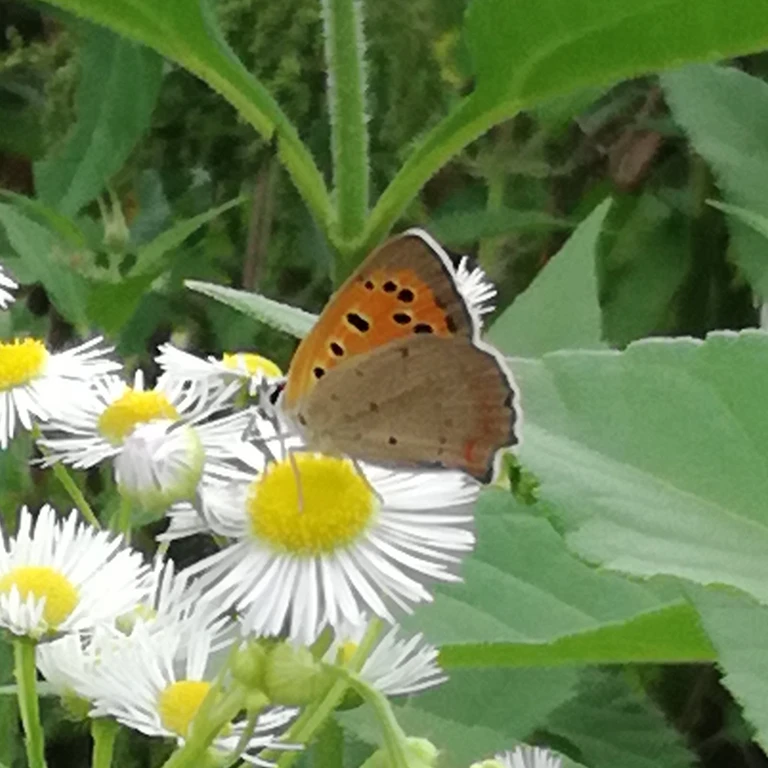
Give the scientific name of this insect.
Lycaena phlaeas
